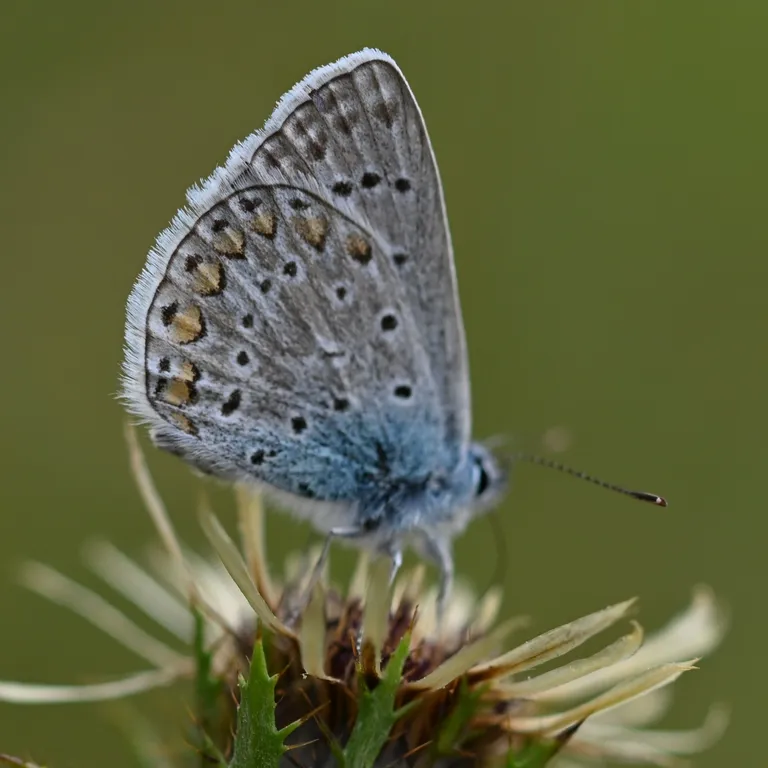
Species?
Polyommatus icarus
